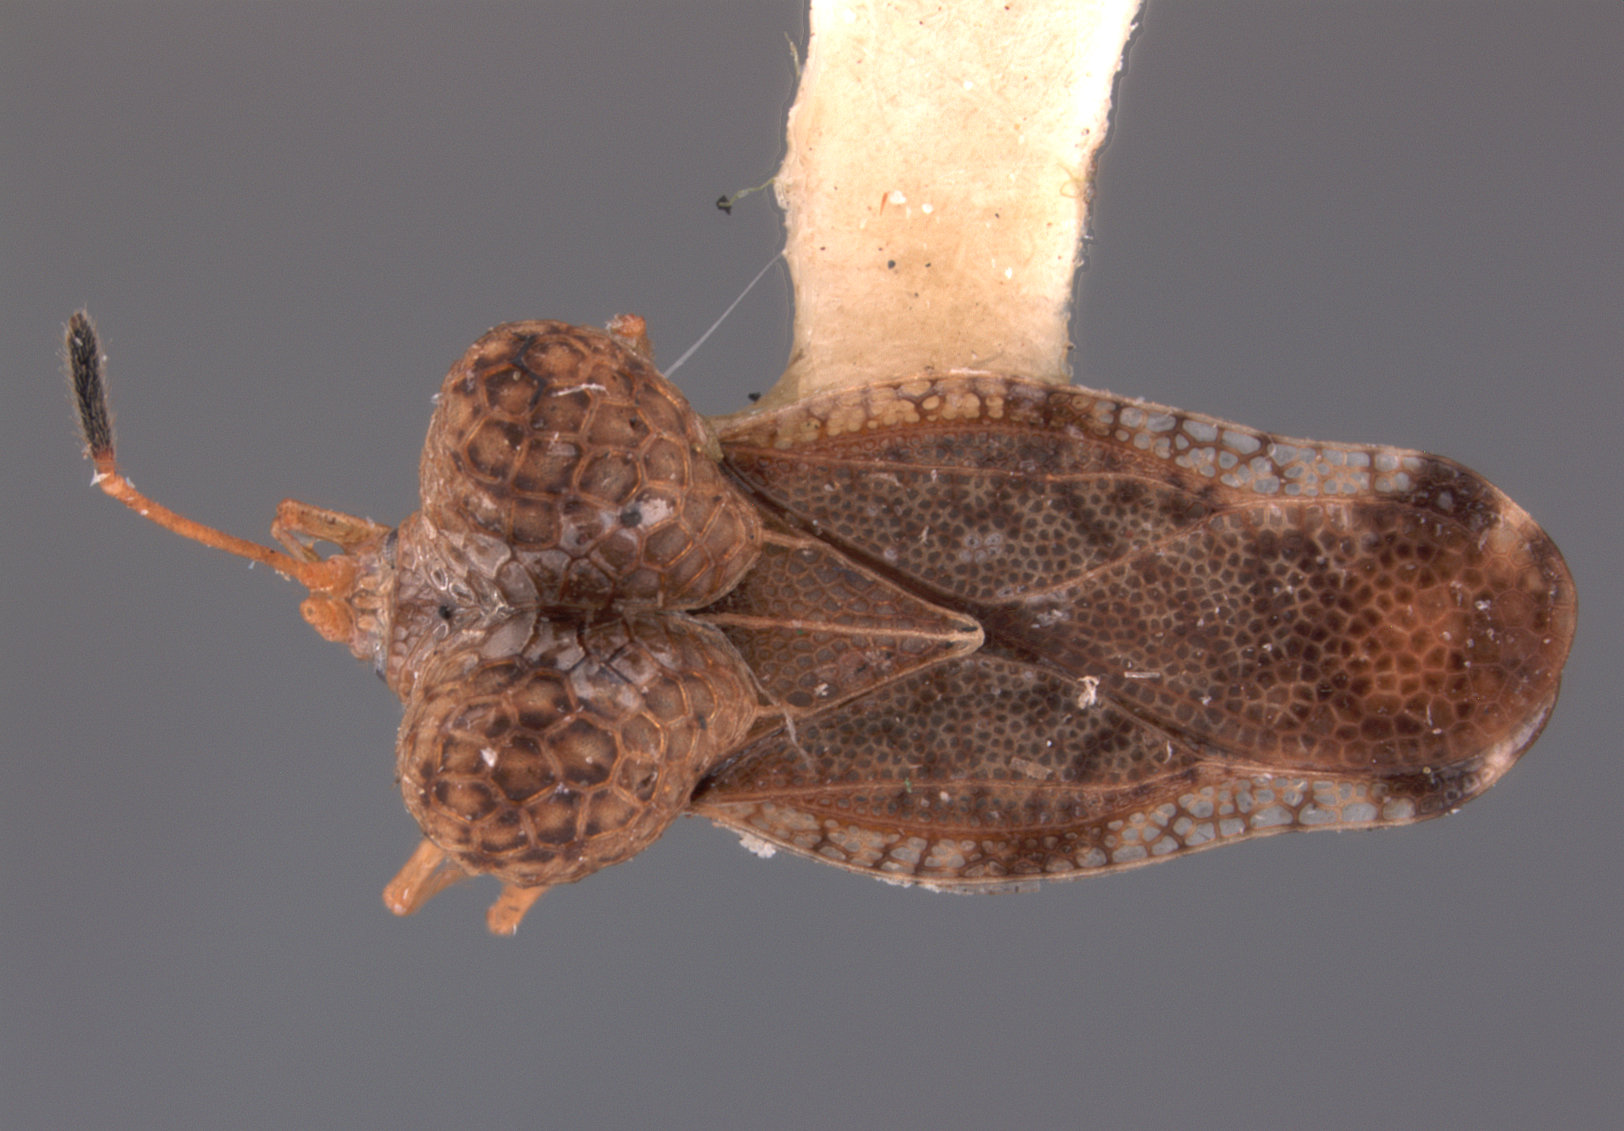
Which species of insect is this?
Diplocysta opipara
